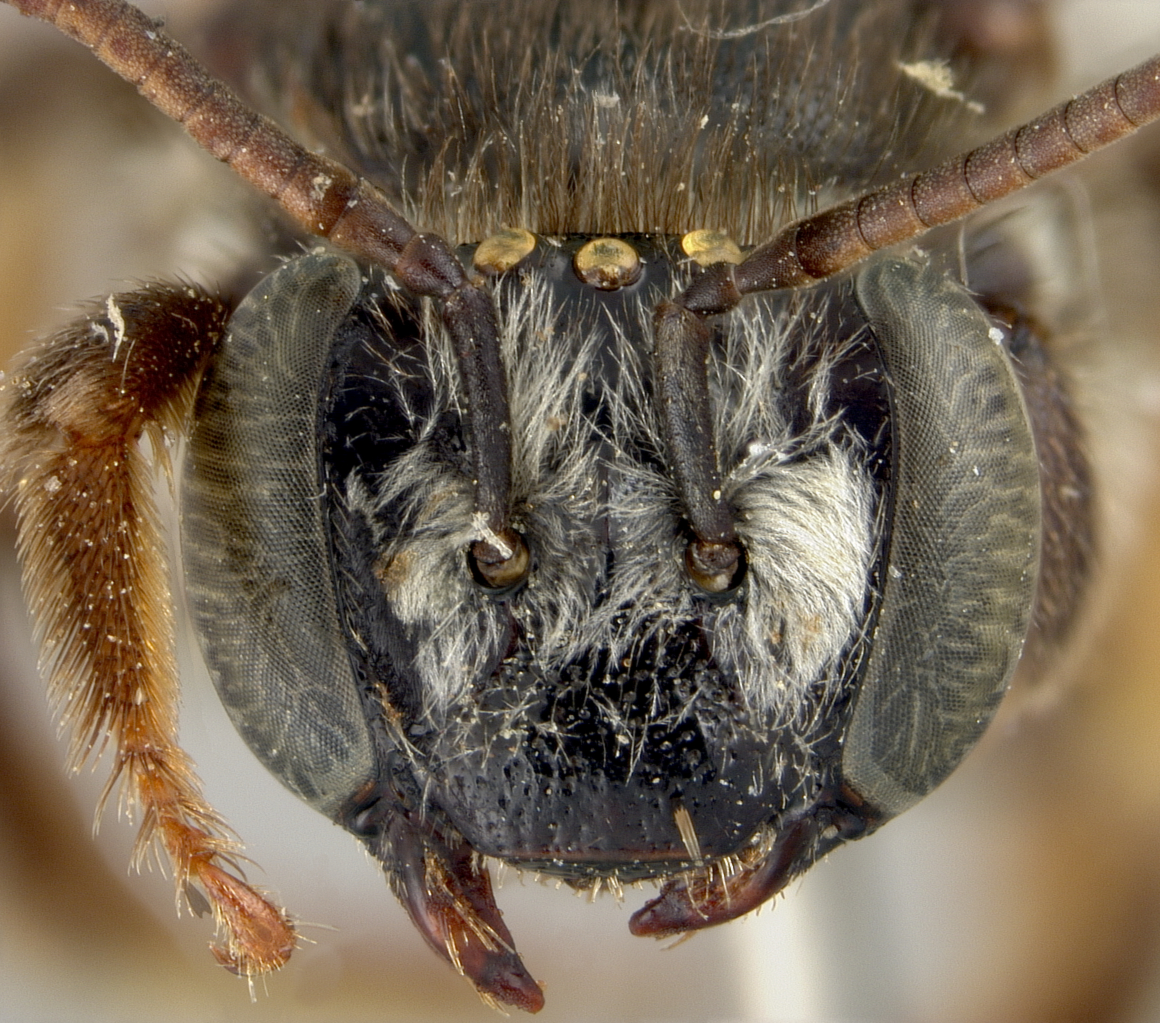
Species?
Exomalopsis zexmeniae
